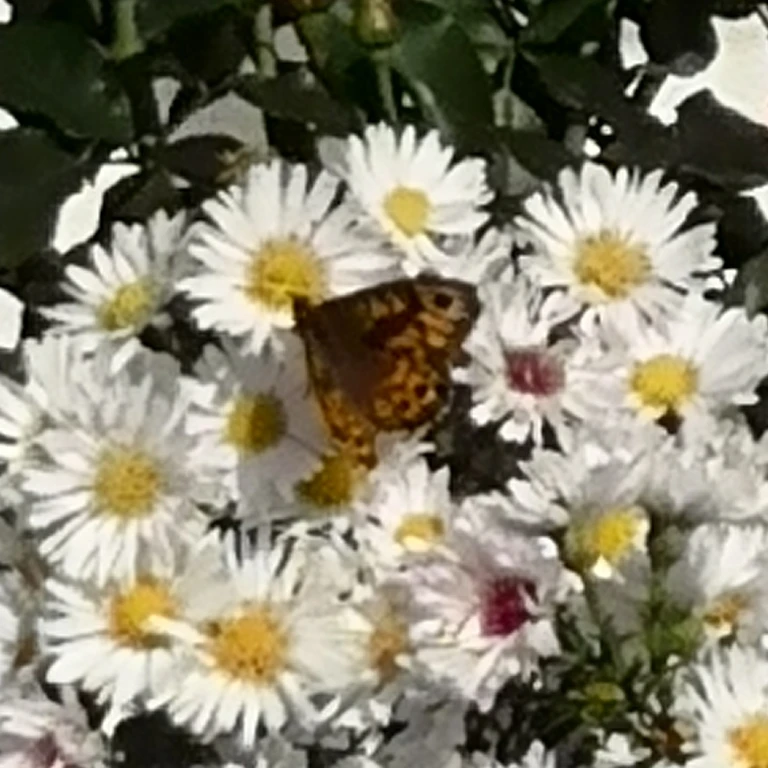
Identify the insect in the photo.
Lasiommata megera (also Pararge megera)
